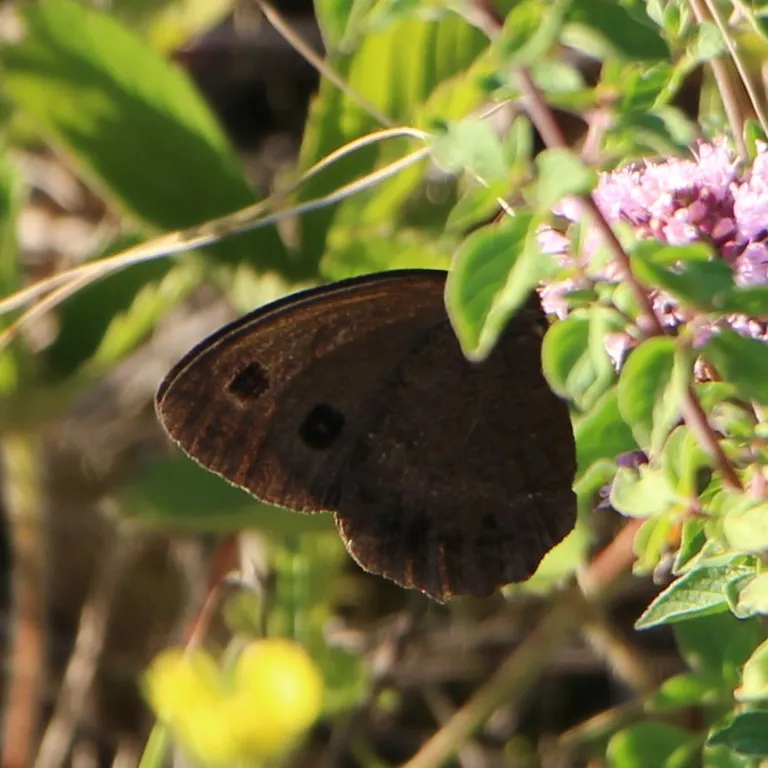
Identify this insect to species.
Minois dryas
